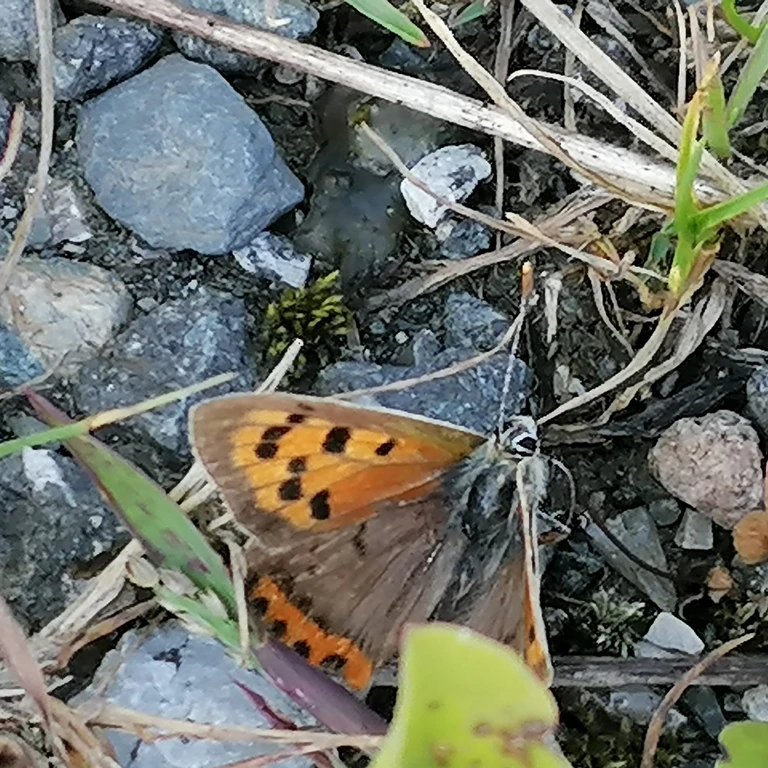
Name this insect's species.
Lycaena phlaeas
